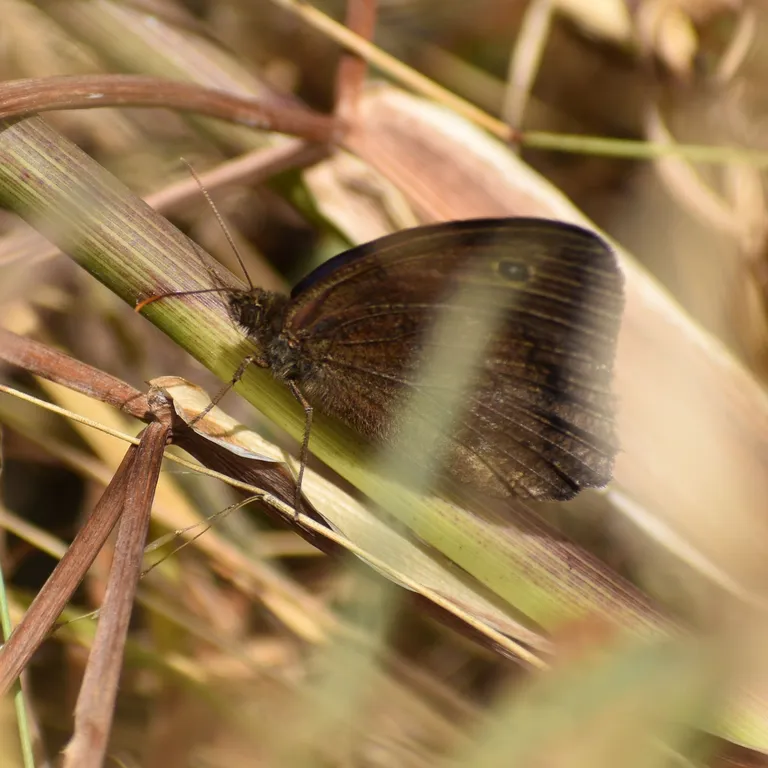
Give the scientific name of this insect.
Minois dryas
